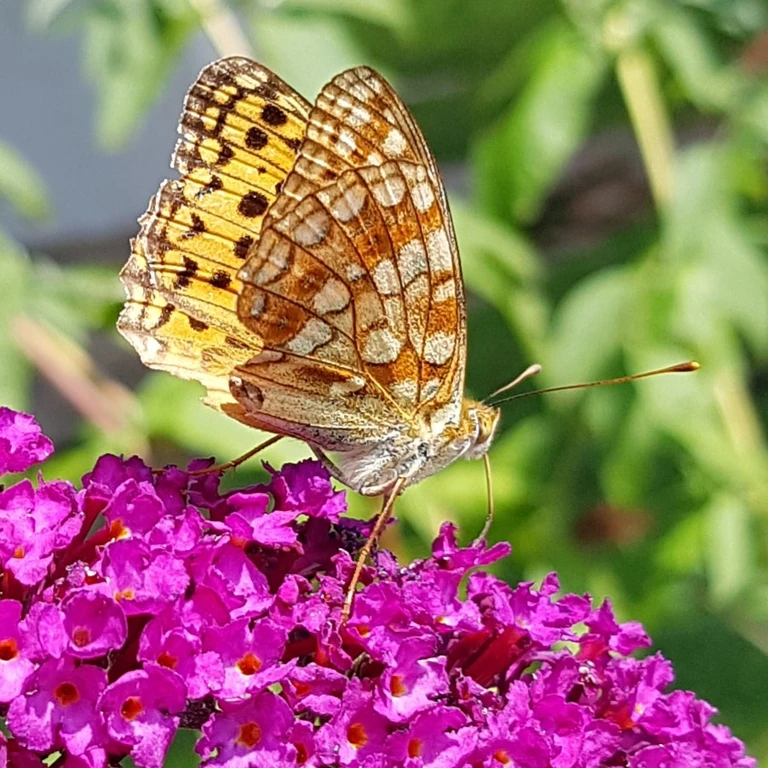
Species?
Fabriciana adippe
